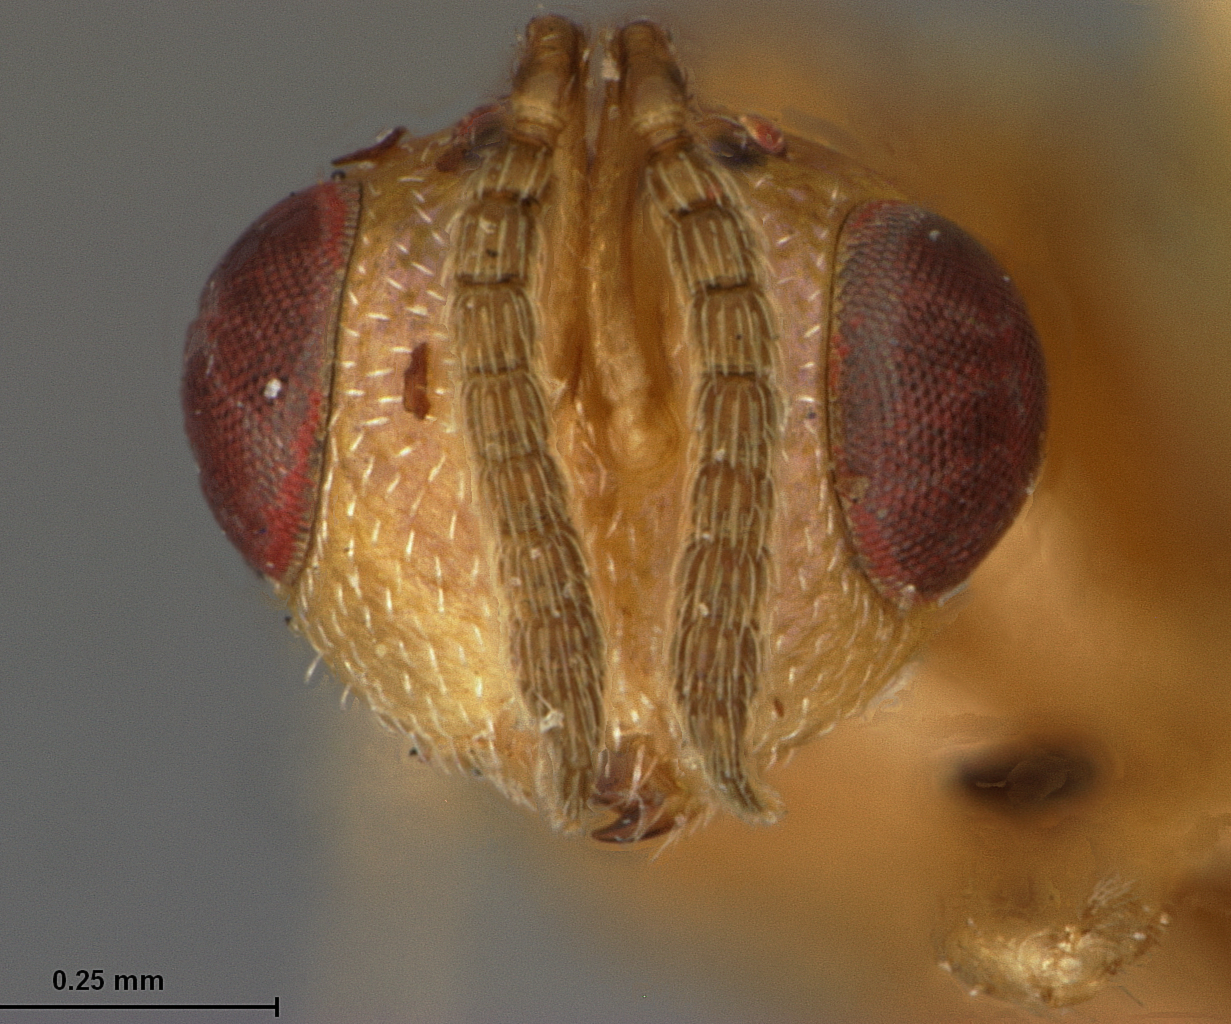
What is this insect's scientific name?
Physothorax pallidus
